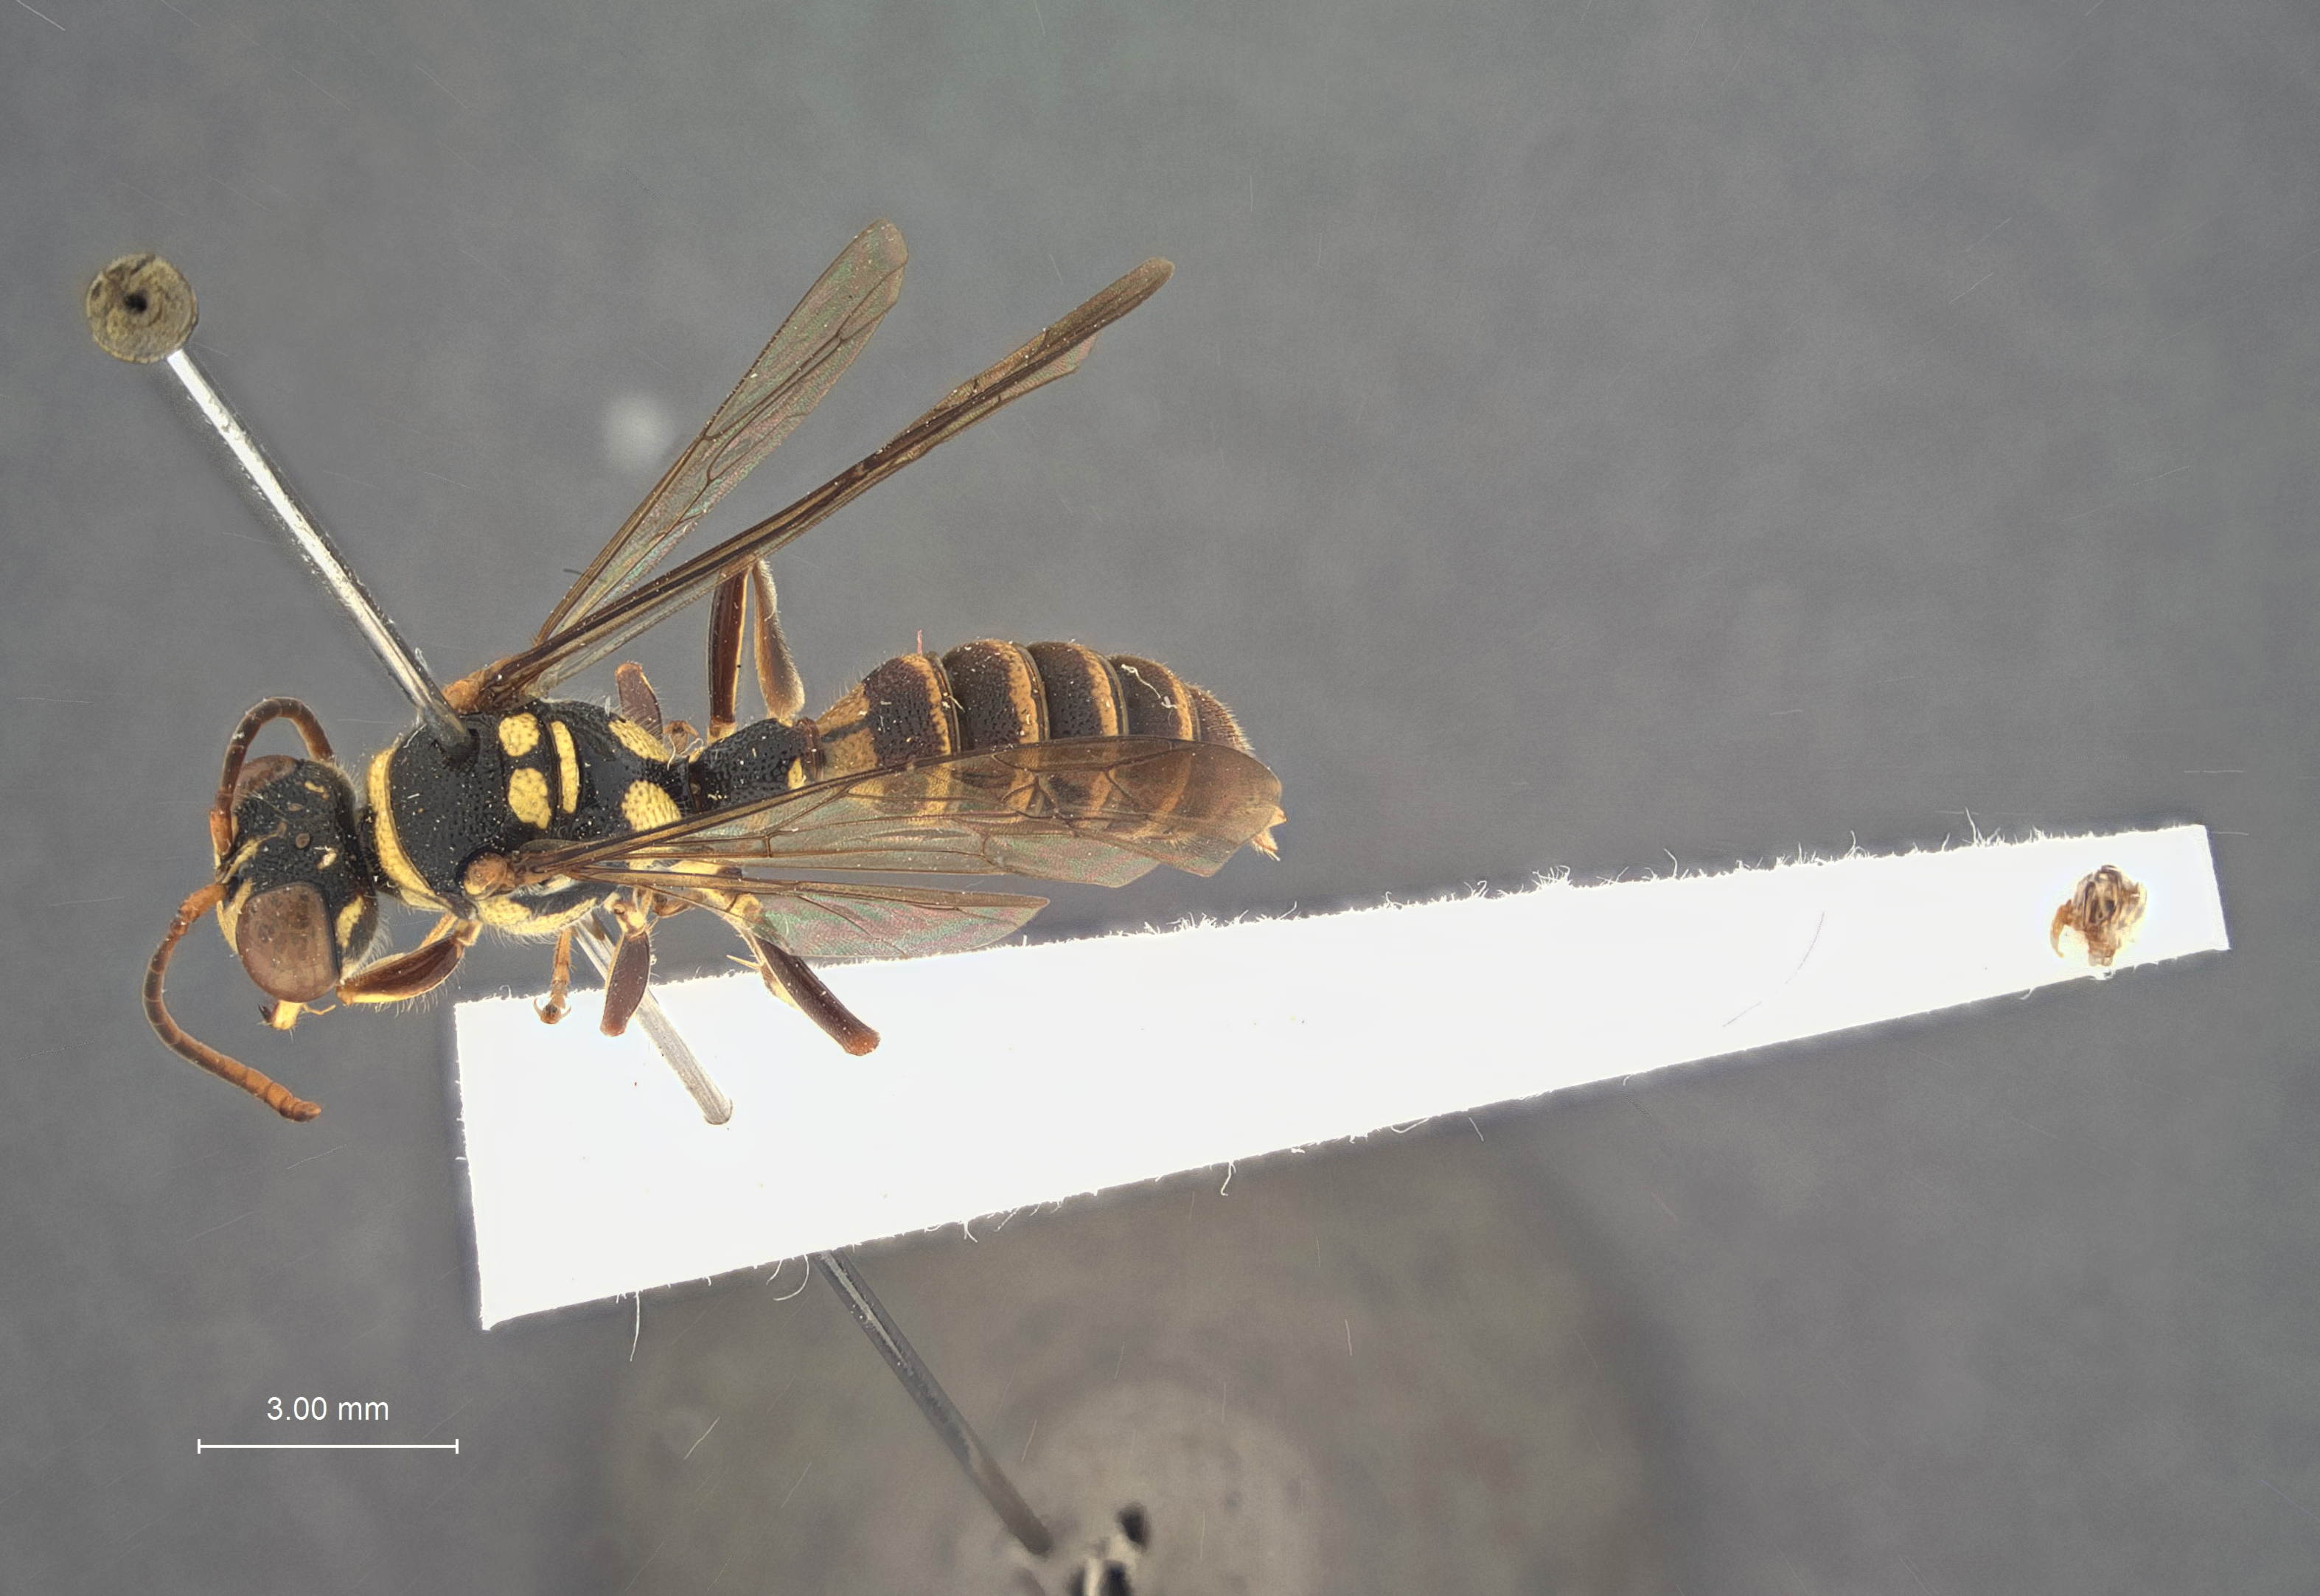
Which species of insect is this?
Cerceris lanaonis
